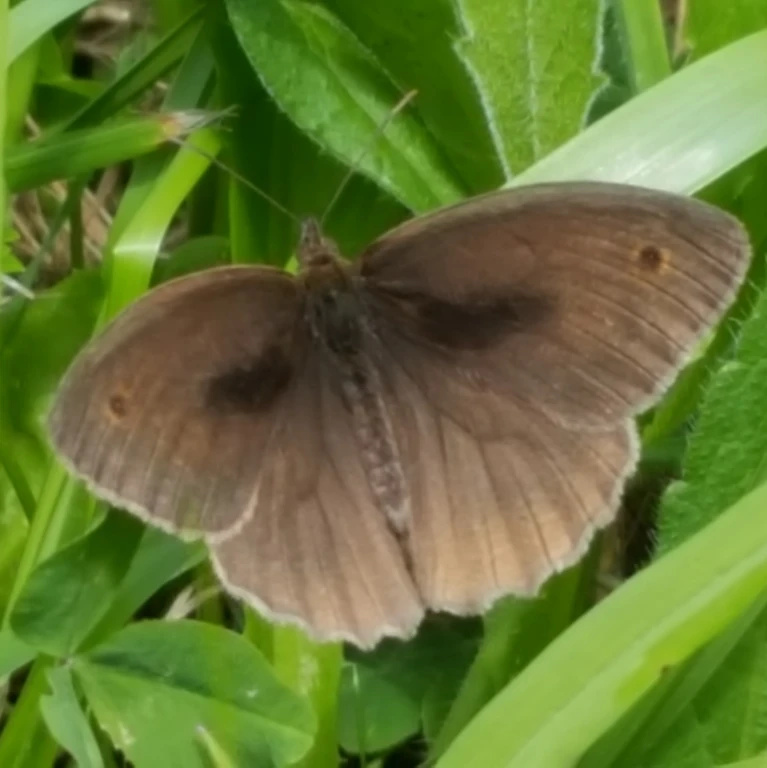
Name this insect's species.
Maniola jurtina
